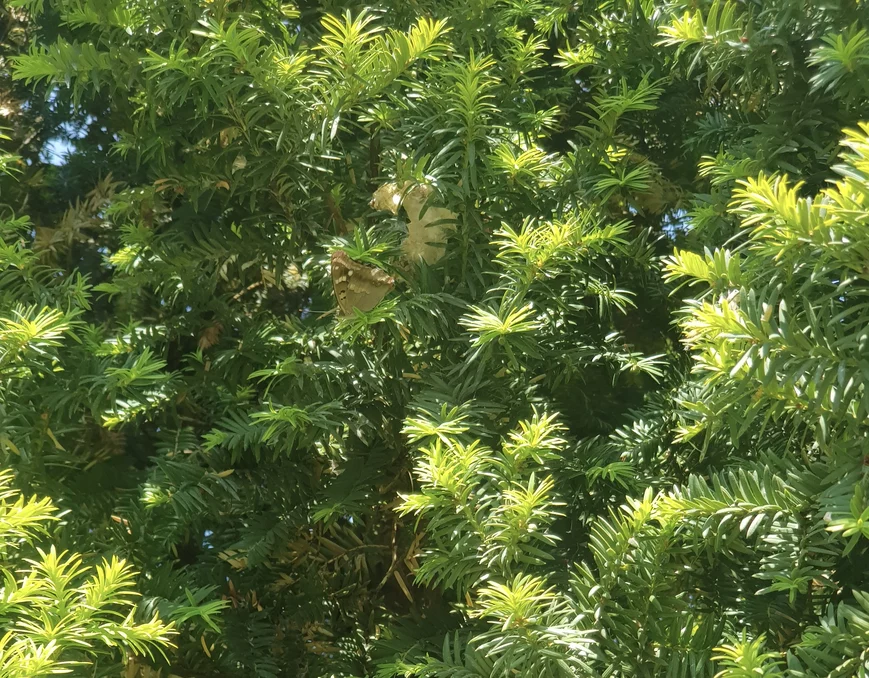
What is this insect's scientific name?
Apatura ilia
